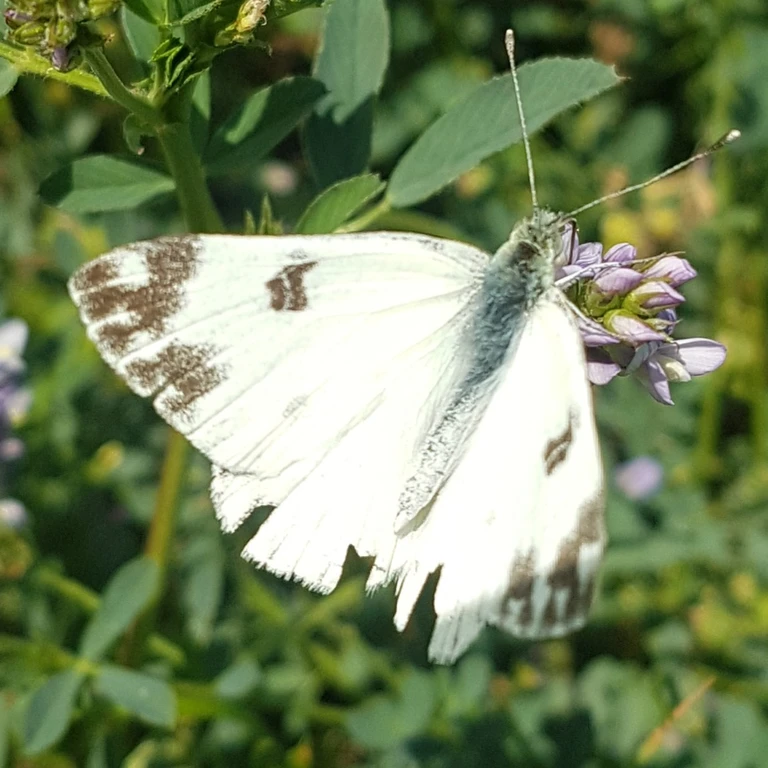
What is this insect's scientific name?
Pontia edusa
